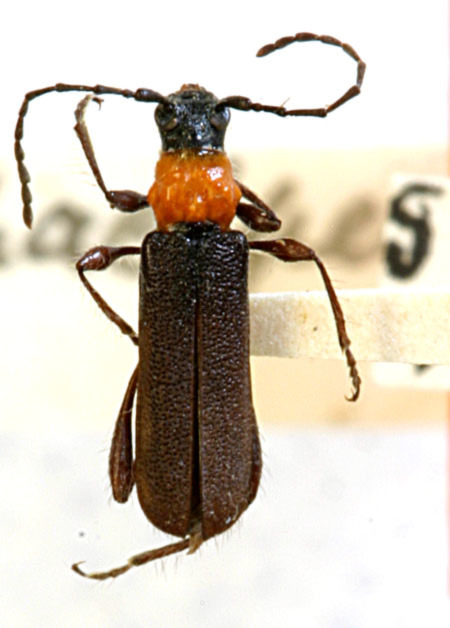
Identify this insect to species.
Callimus opacipennis (also Lampropterus ruficollis)
